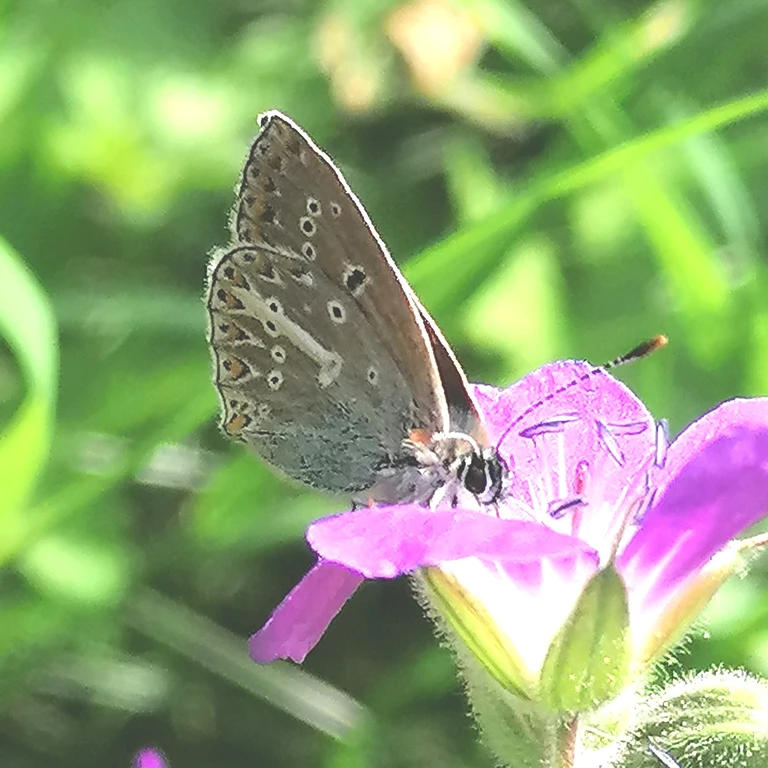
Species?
Eumedonia eumedon
